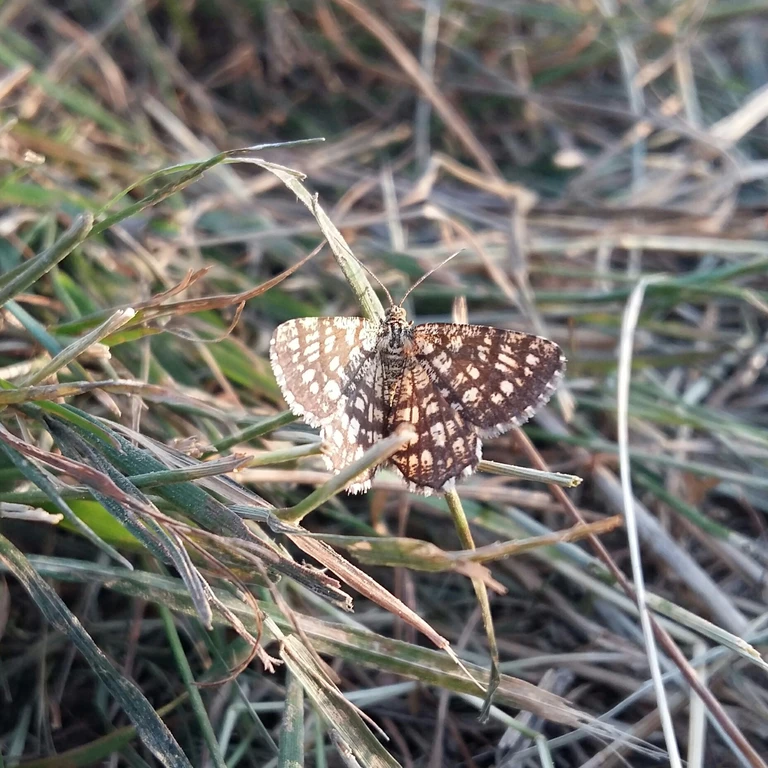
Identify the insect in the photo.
Chiasmia clathrata
